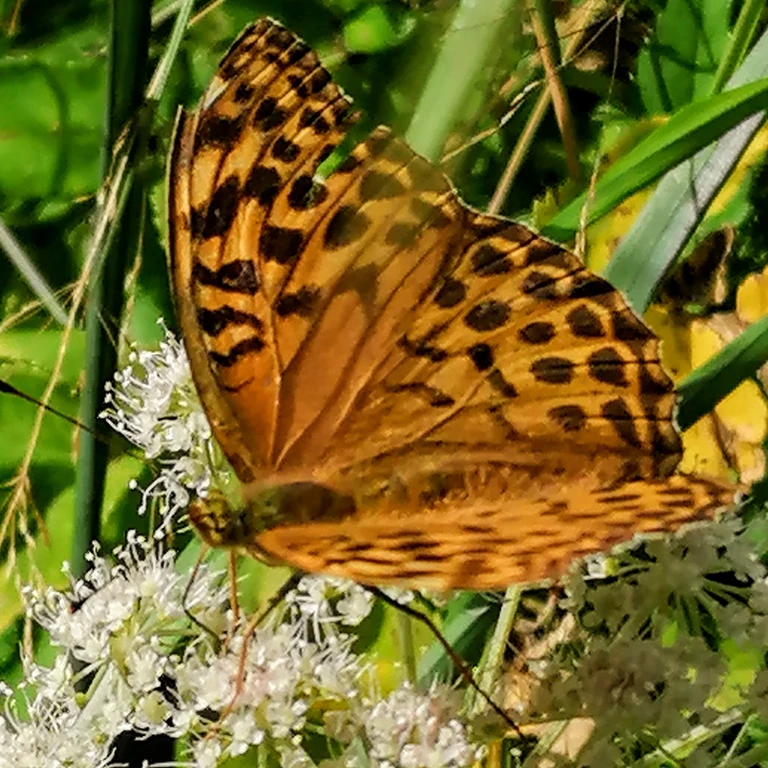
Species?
Argynnis paphia
